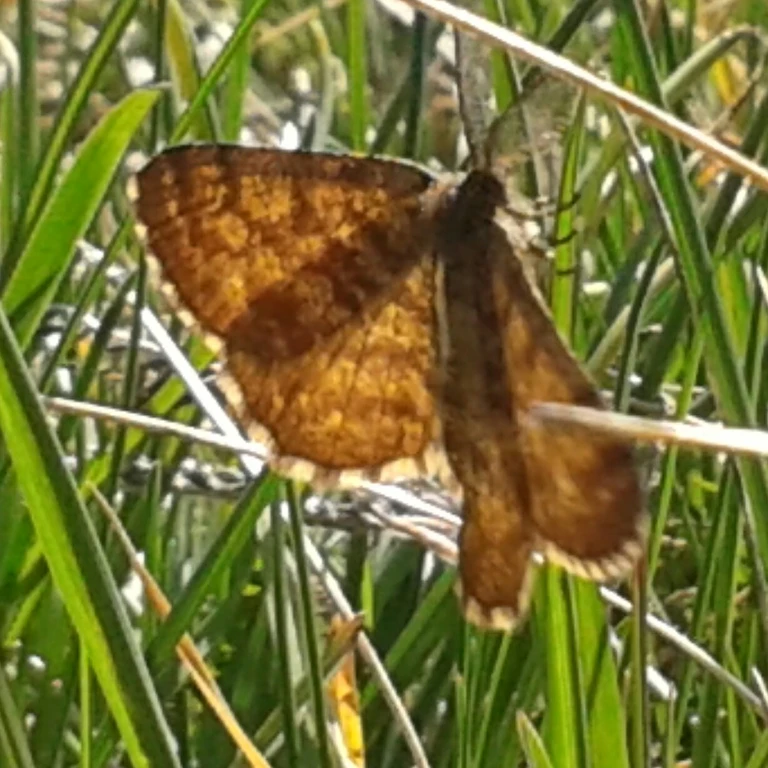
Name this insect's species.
Ematurga atomaria
